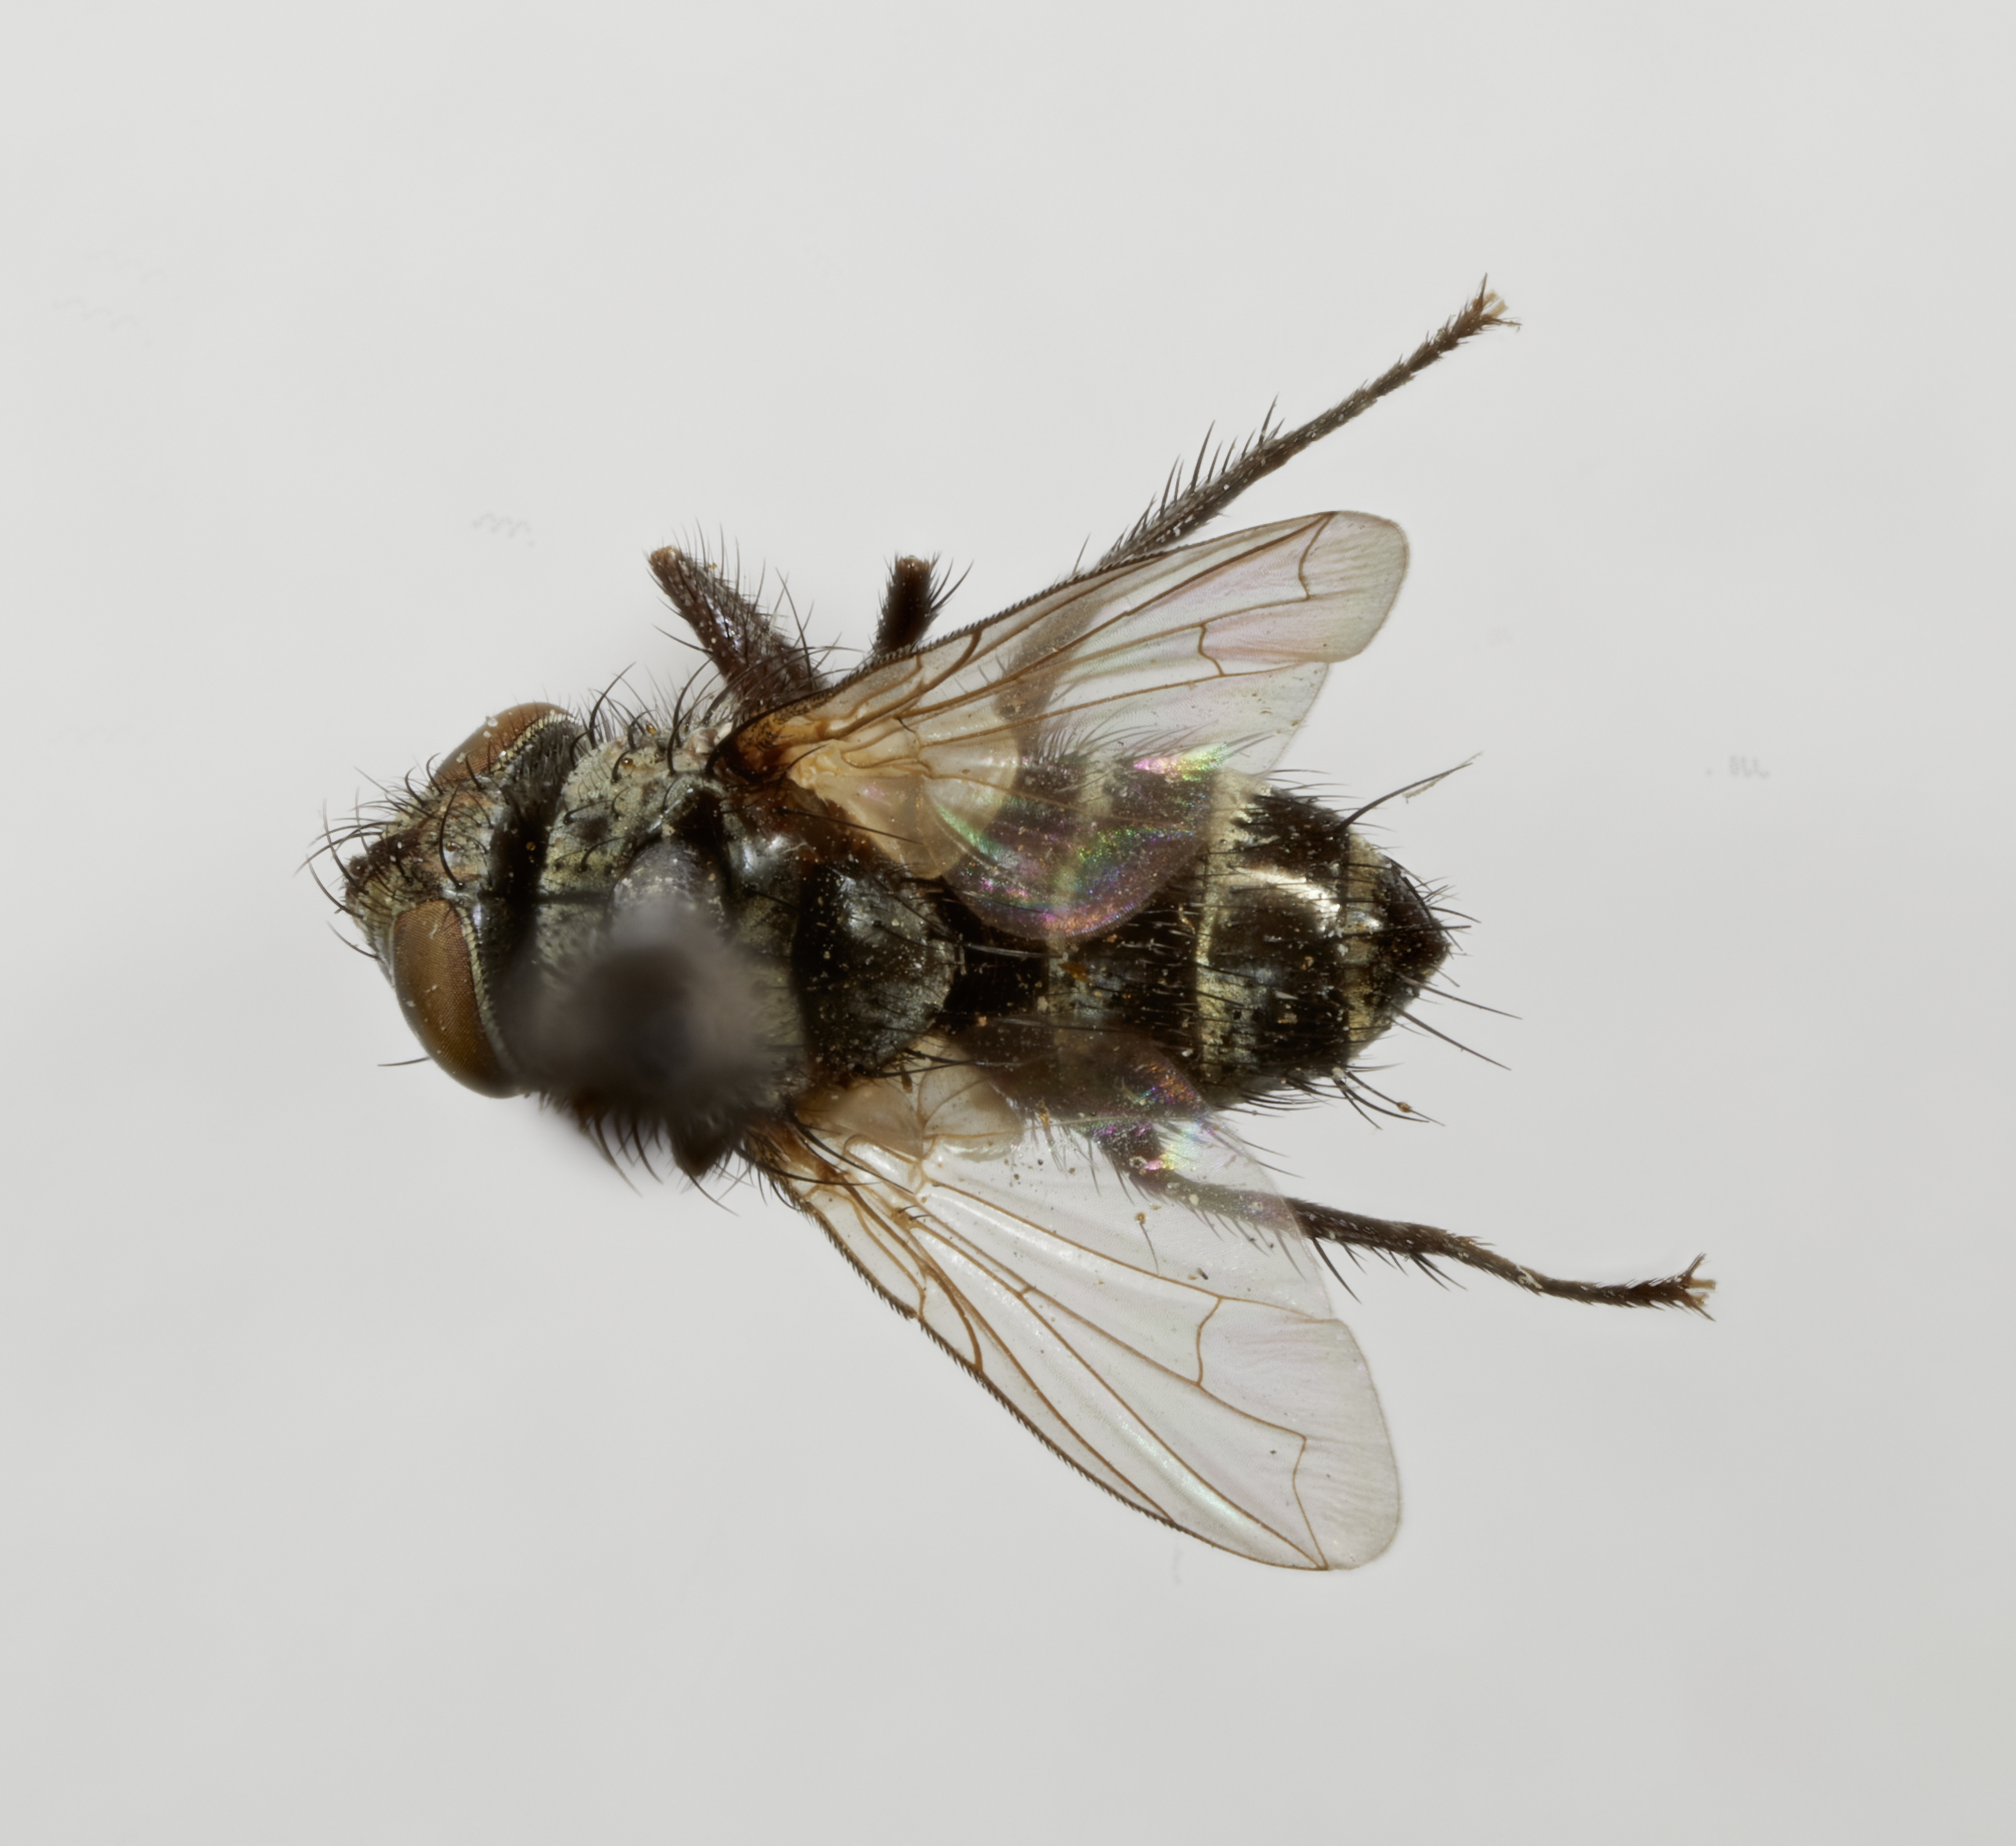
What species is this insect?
Frontiniella parancilla
